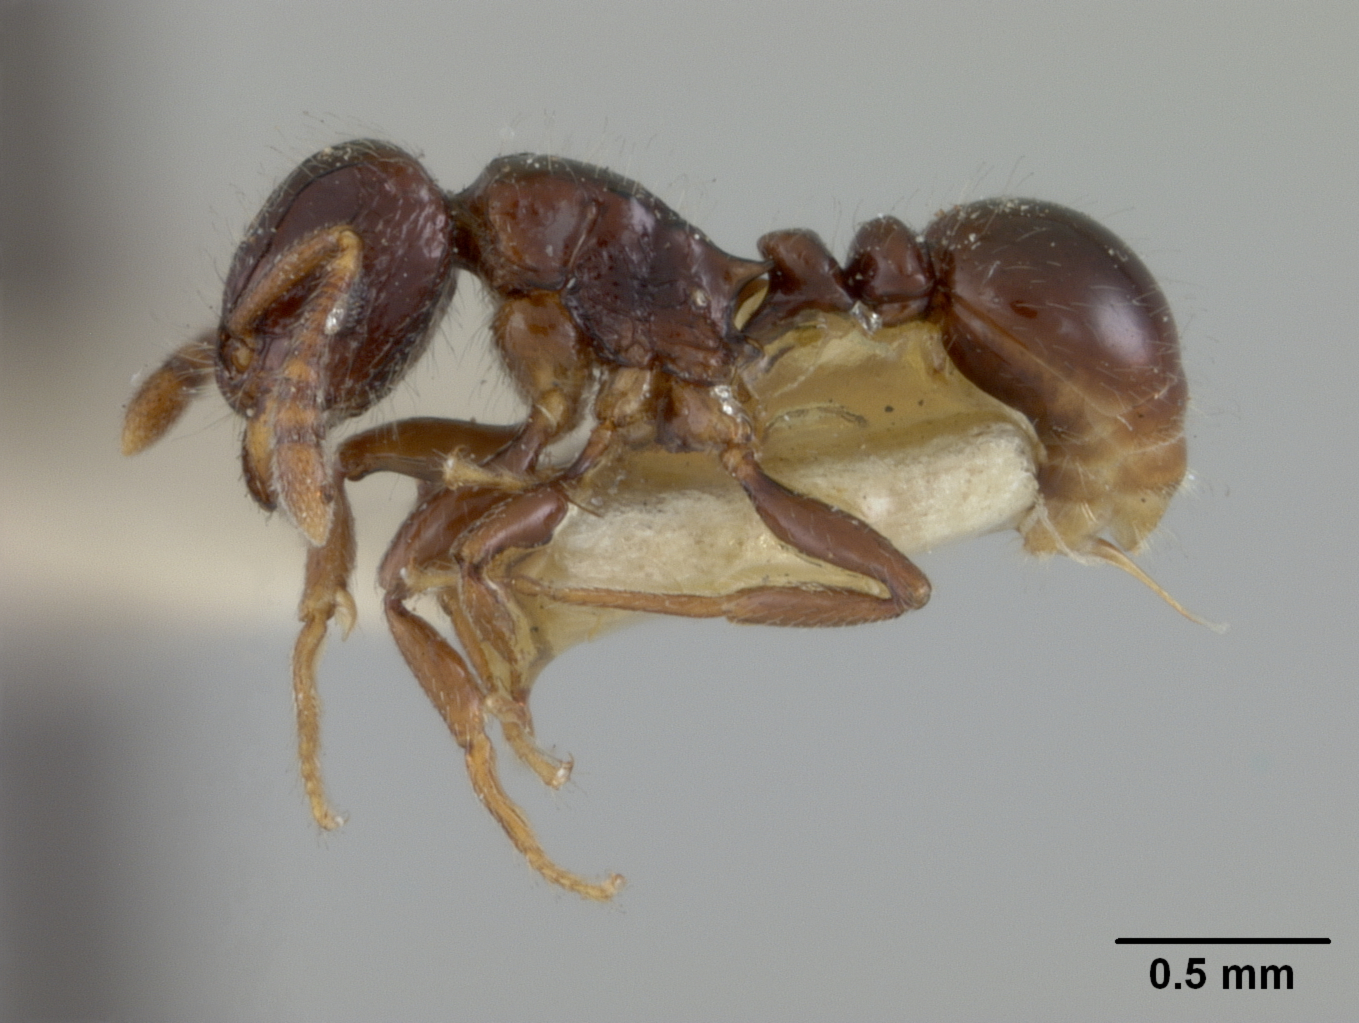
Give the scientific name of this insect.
Xyphomyrmex occidentalis
